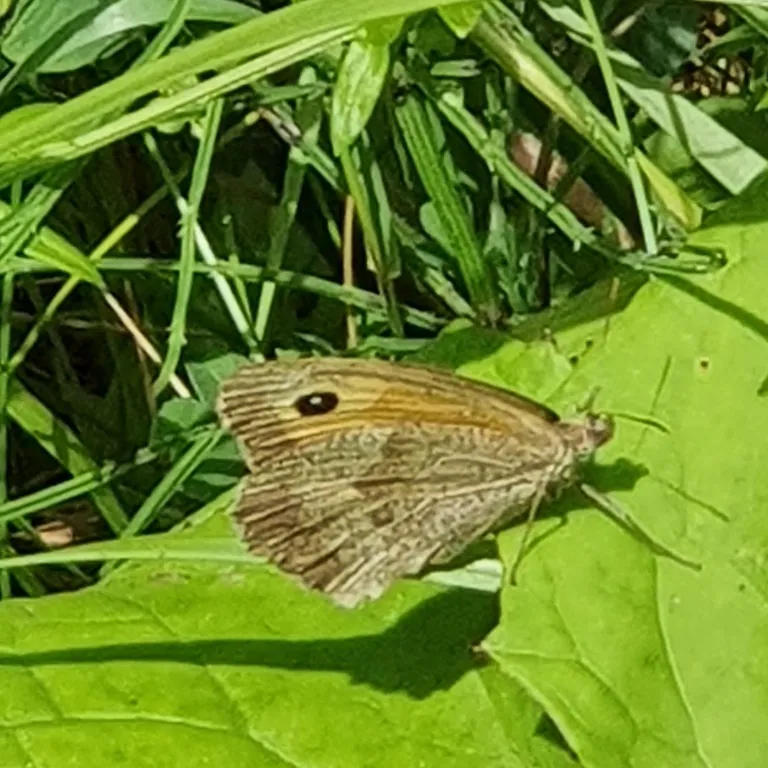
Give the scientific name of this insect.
Maniola jurtina
